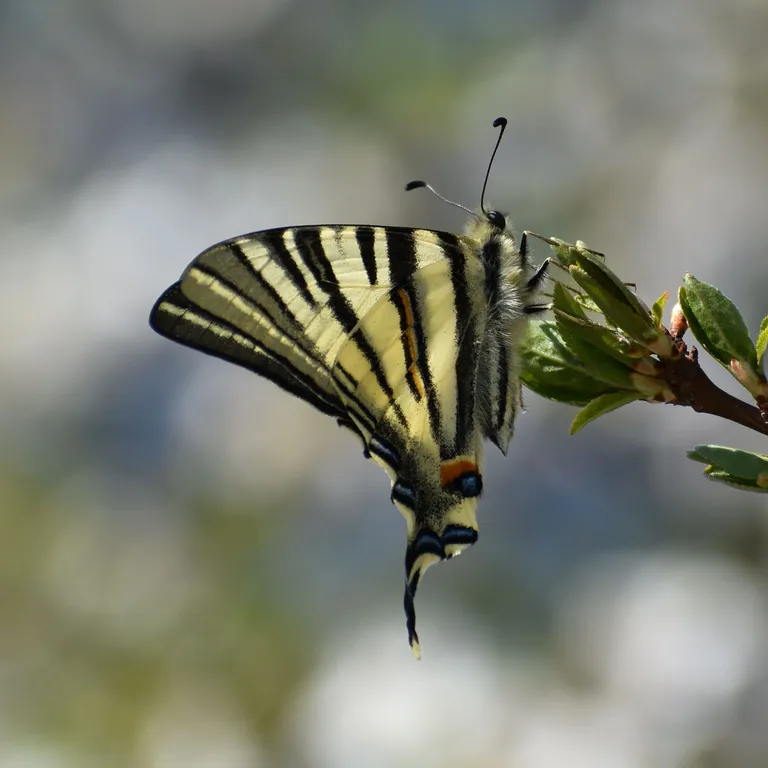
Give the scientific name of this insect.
Iphiclides podalirius
